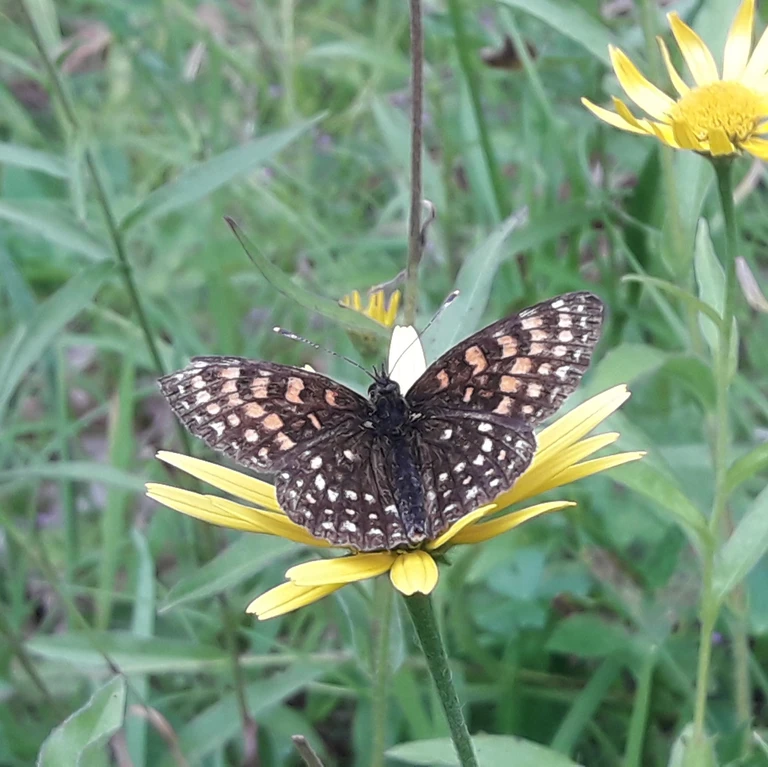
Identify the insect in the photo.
Melitaea diamina
